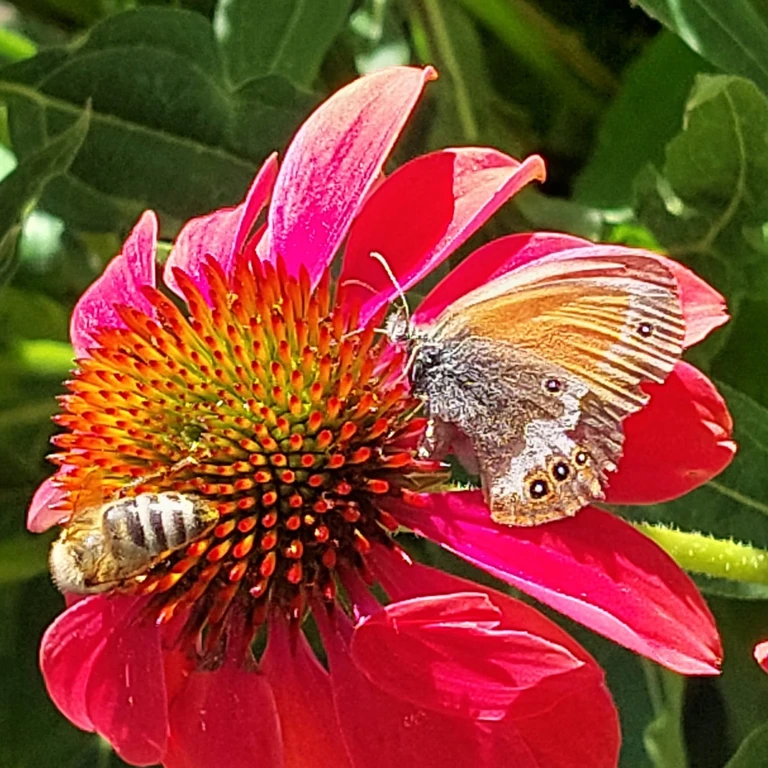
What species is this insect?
Coenonympha arcania
